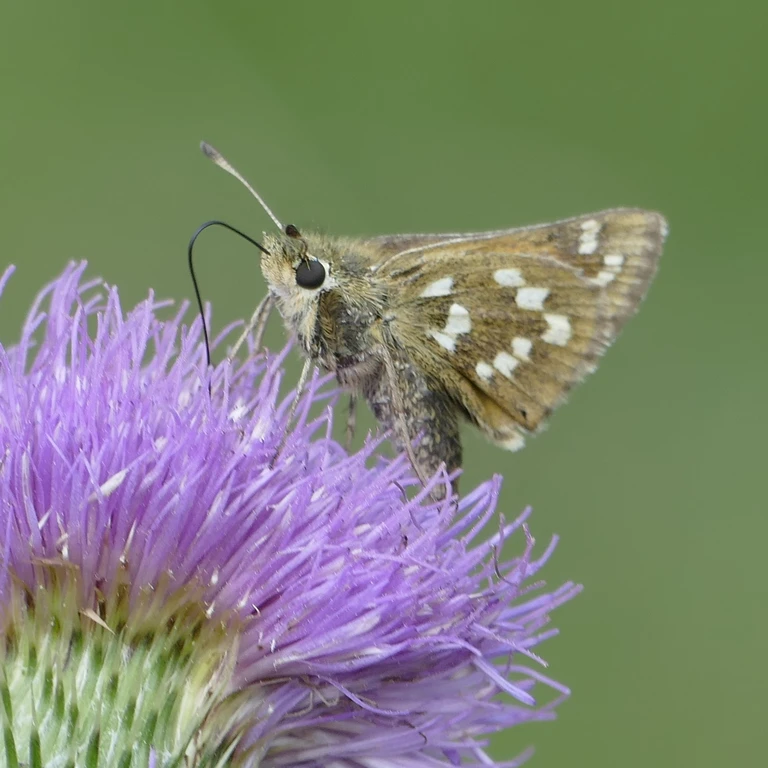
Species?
Hesperia comma
